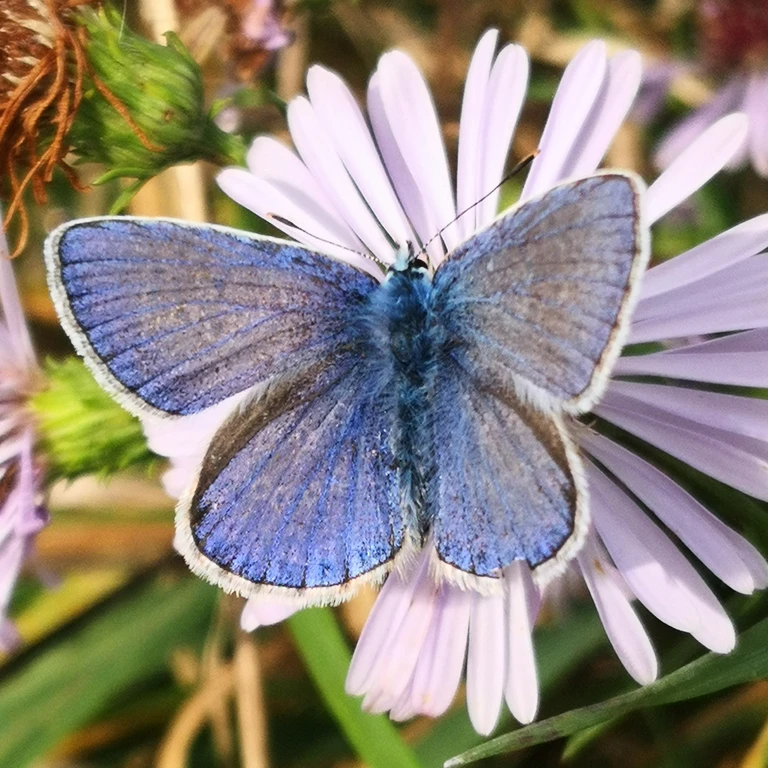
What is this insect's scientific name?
Polyommatus icarus
